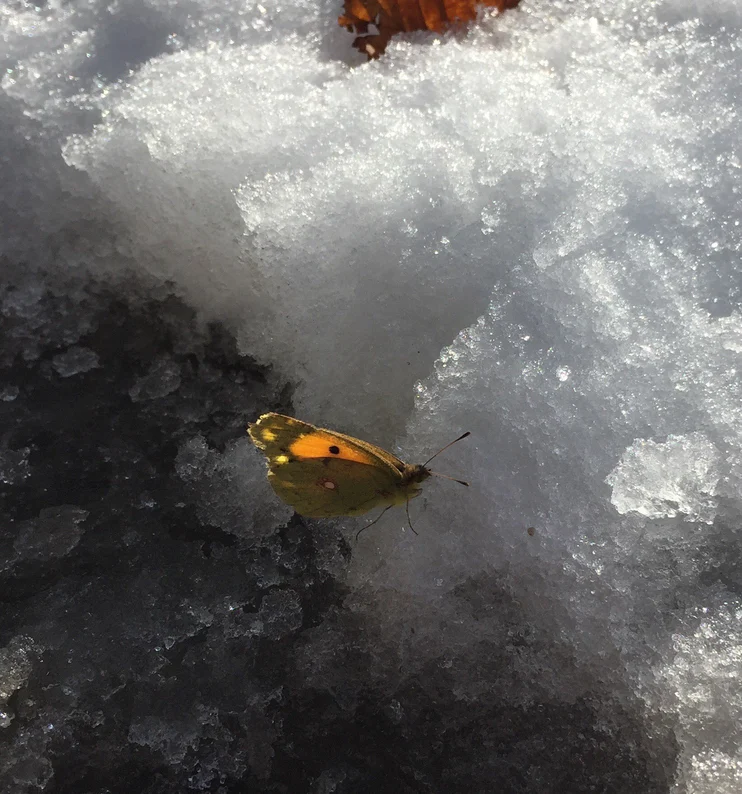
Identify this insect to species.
Colias croceus
